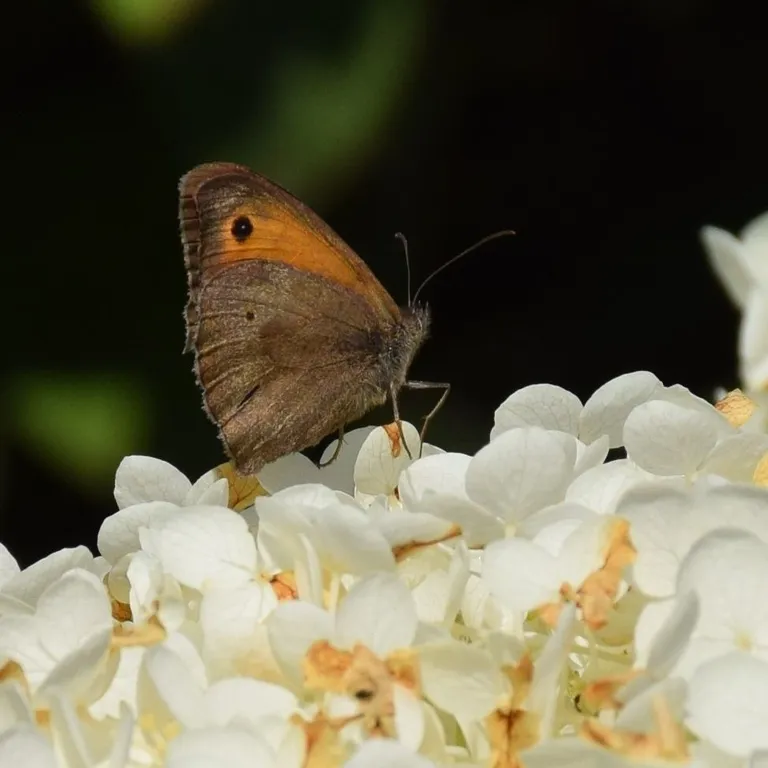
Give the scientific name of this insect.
Maniola jurtina
